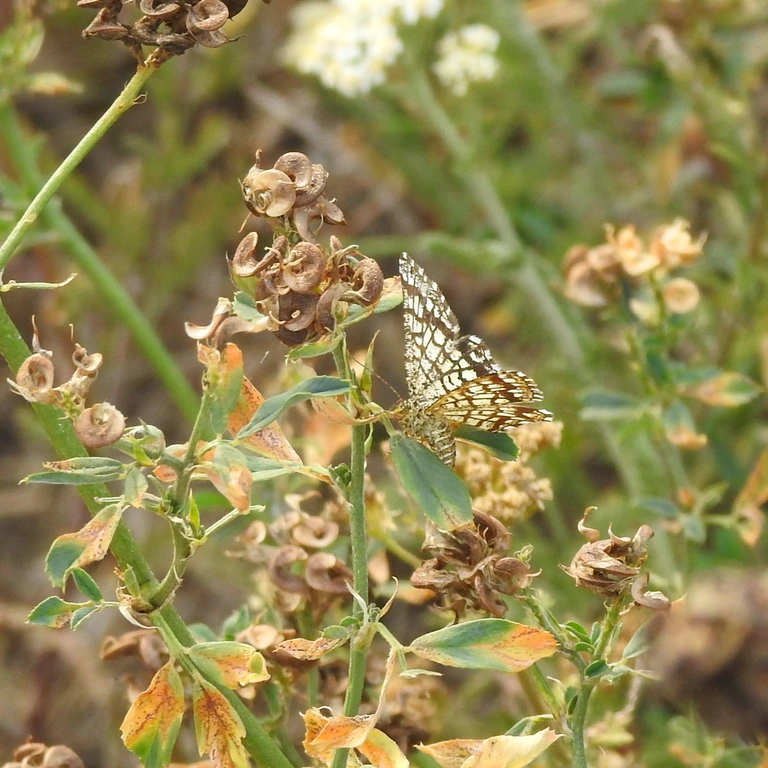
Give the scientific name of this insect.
Chiasmia clathrata
